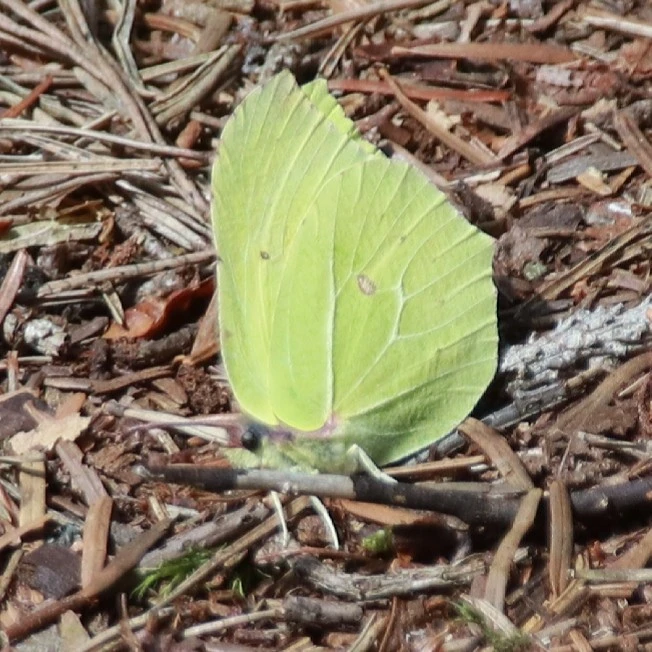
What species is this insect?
Gonepteryx rhamni
